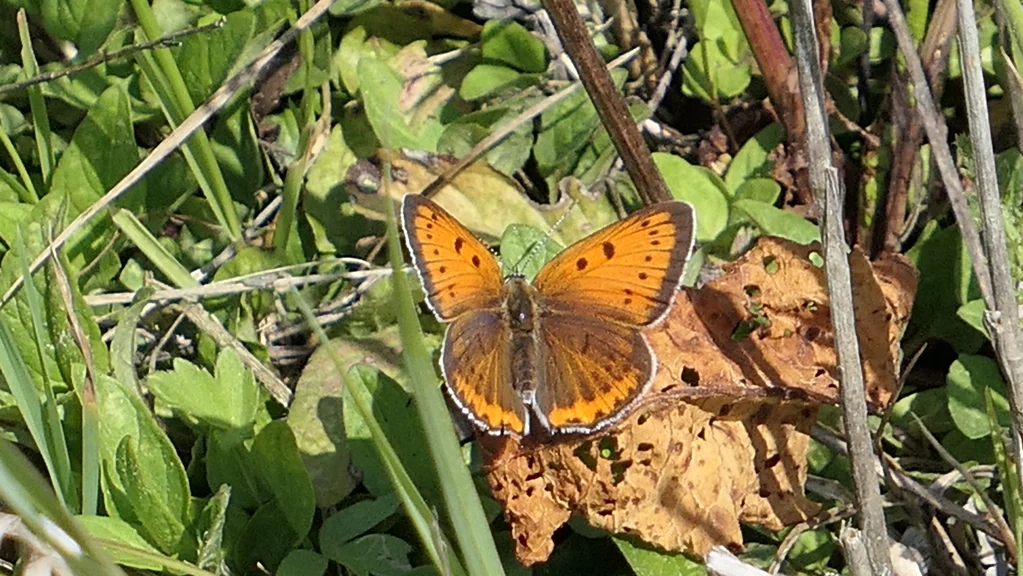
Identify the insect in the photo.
Lycaena dispar
